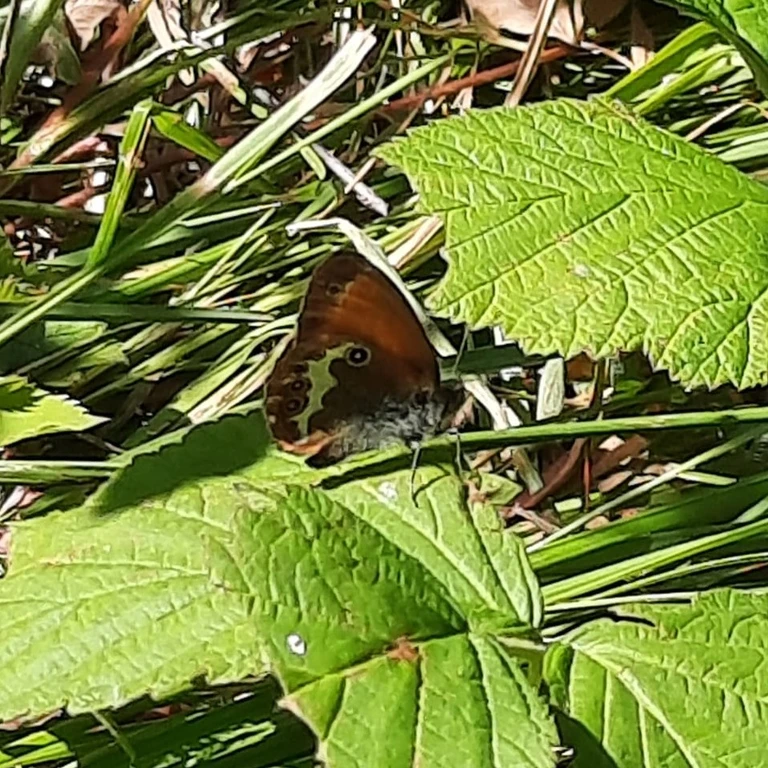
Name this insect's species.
Coenonympha arcania
